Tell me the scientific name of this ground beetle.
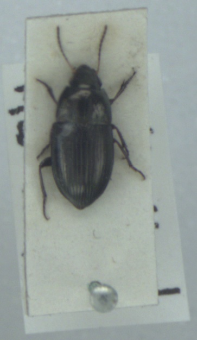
Amara communis
